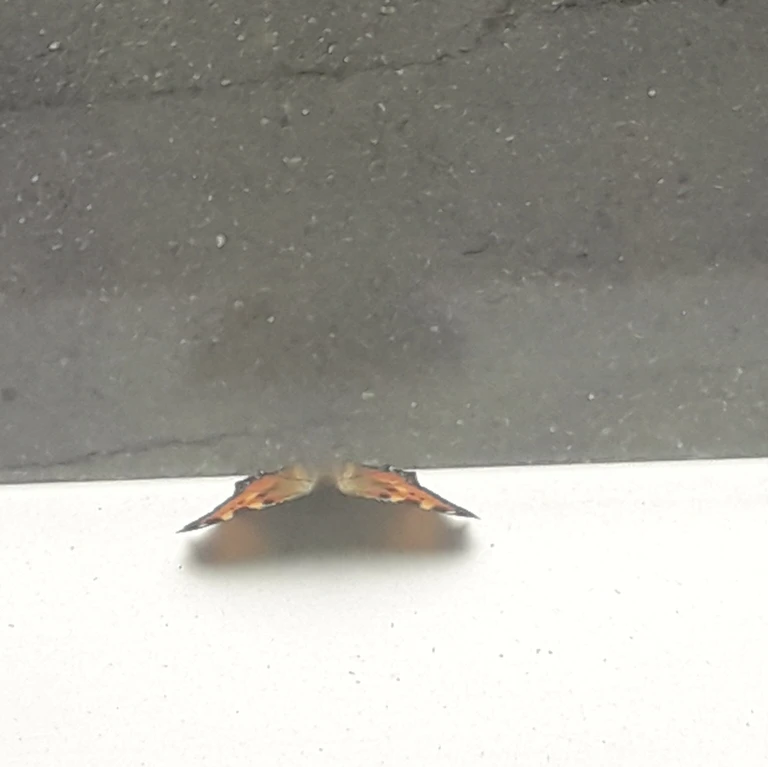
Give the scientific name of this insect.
Aglais urticae
